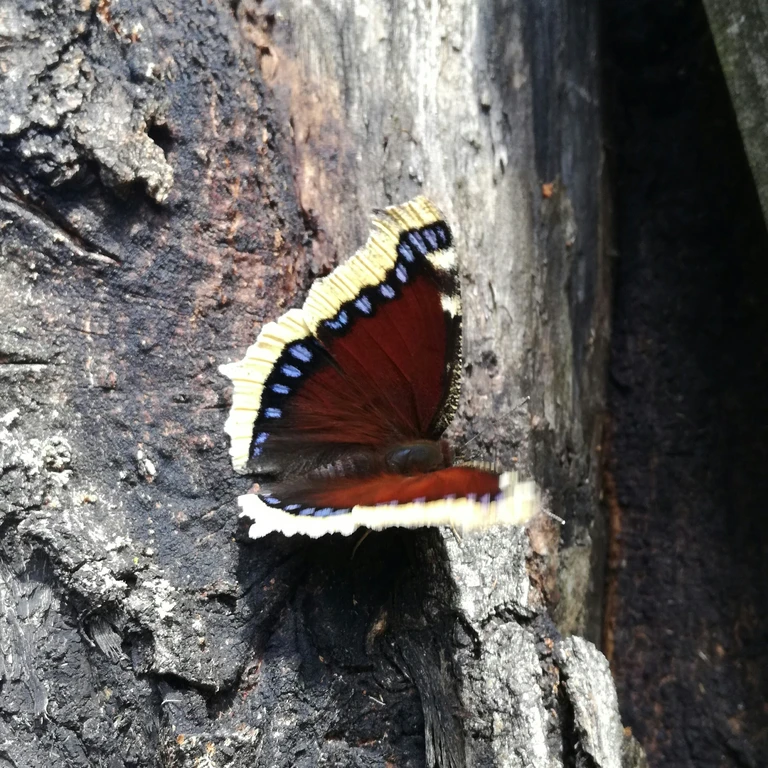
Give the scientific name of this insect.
Nymphalis antiopa
